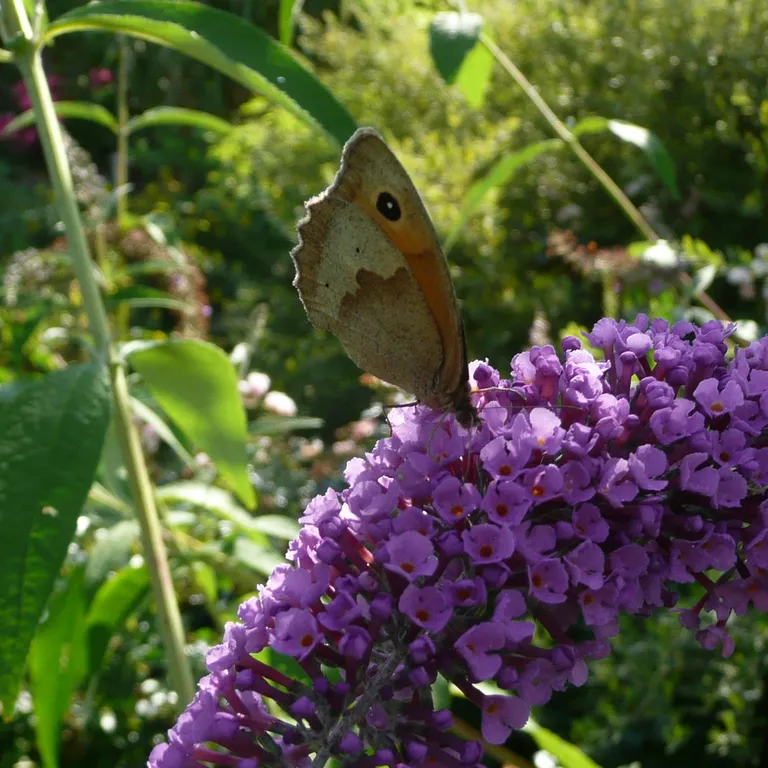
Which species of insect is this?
Maniola jurtina
